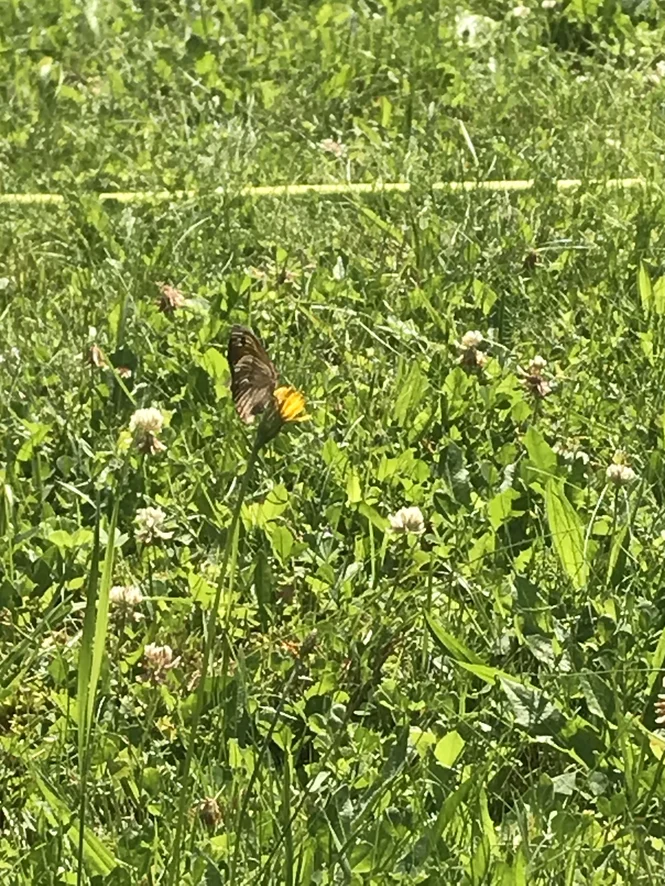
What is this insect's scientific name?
Maniola jurtina
